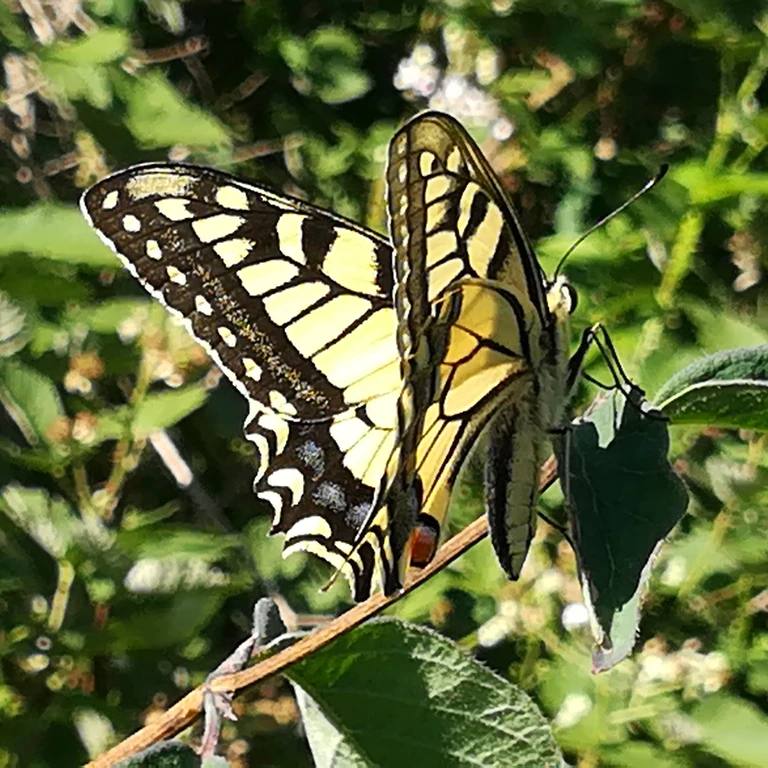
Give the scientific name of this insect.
Papilio machaon
